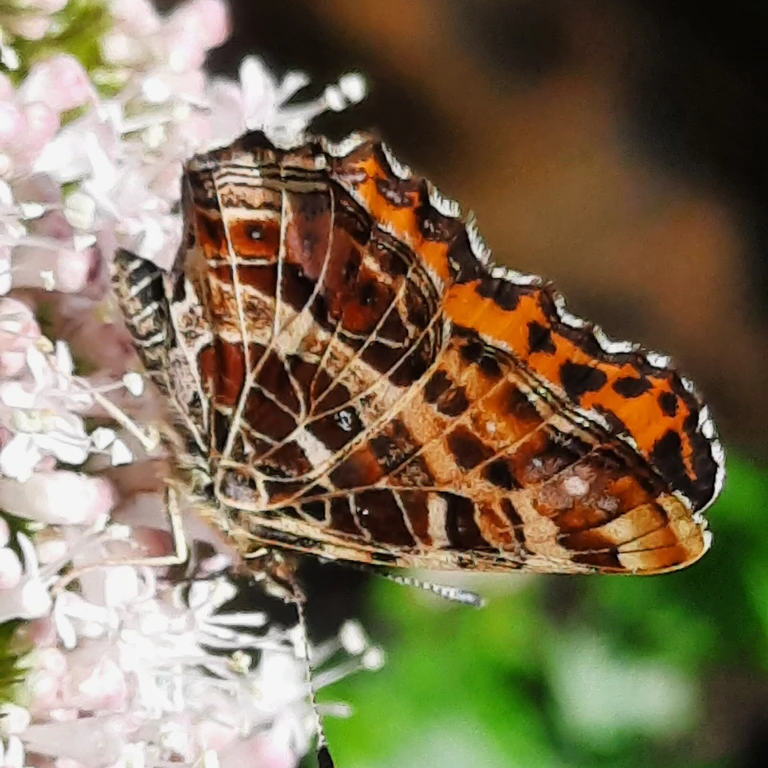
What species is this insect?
Araschnia levana
